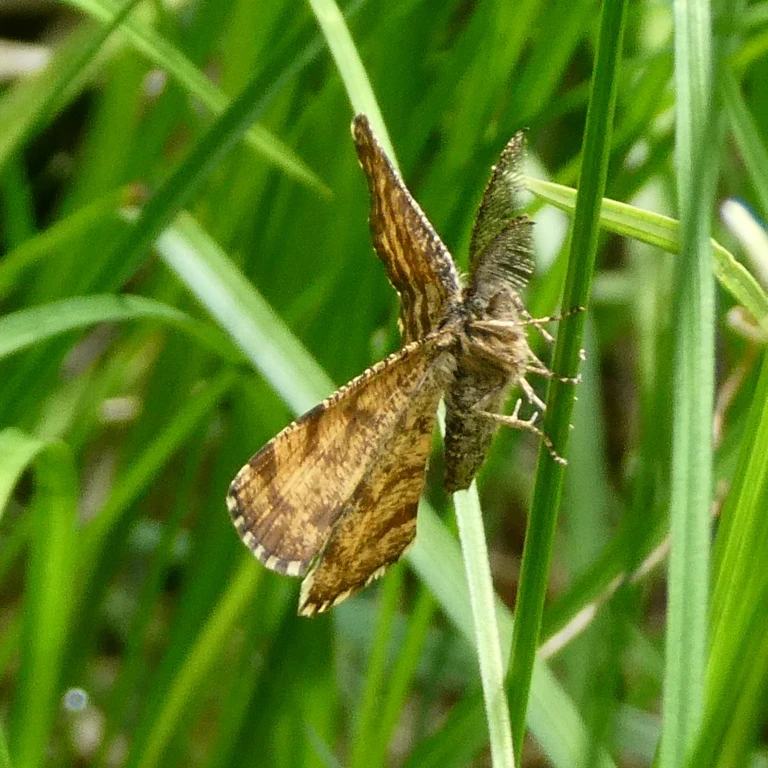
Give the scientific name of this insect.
Ematurga atomaria
